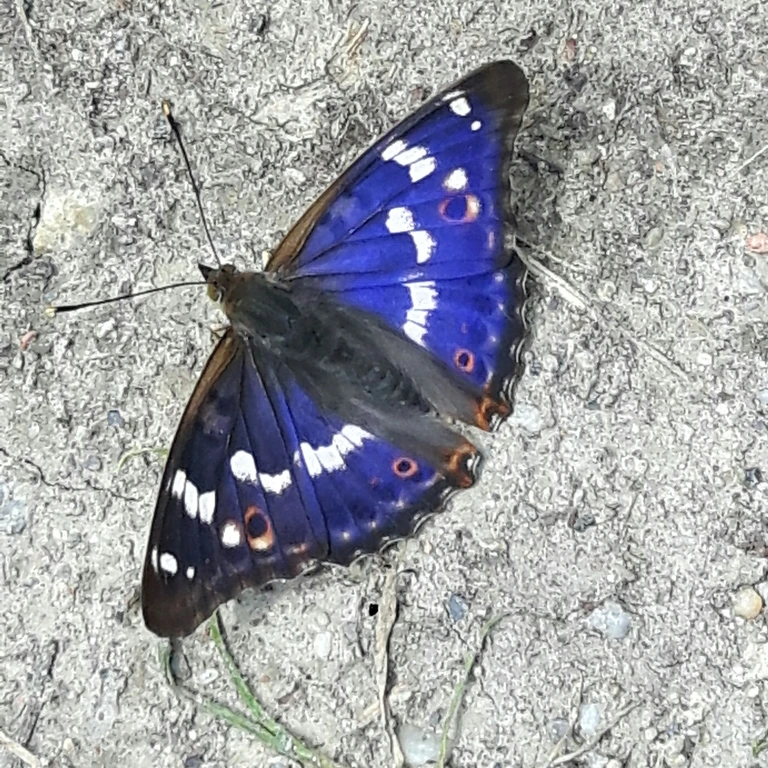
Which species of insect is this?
Apatura ilia
